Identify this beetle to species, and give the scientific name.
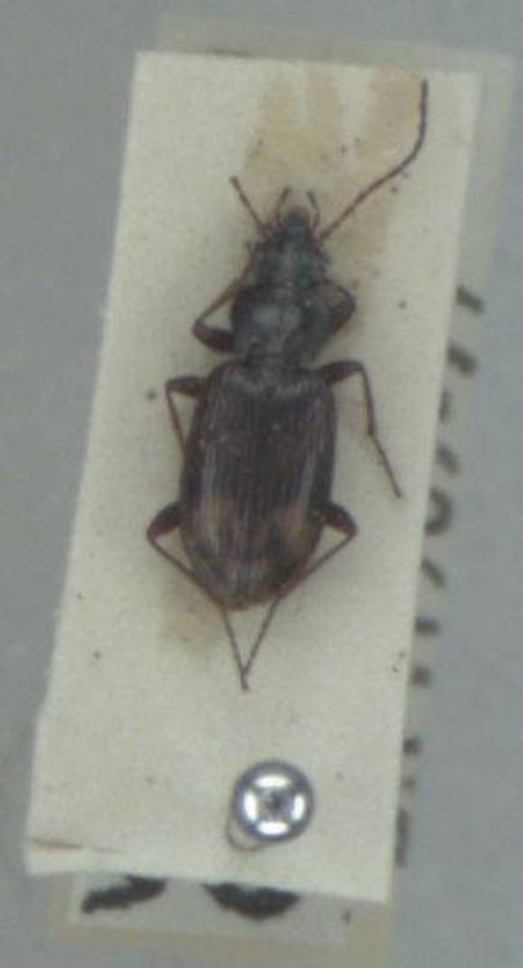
Bembidion dentellum
